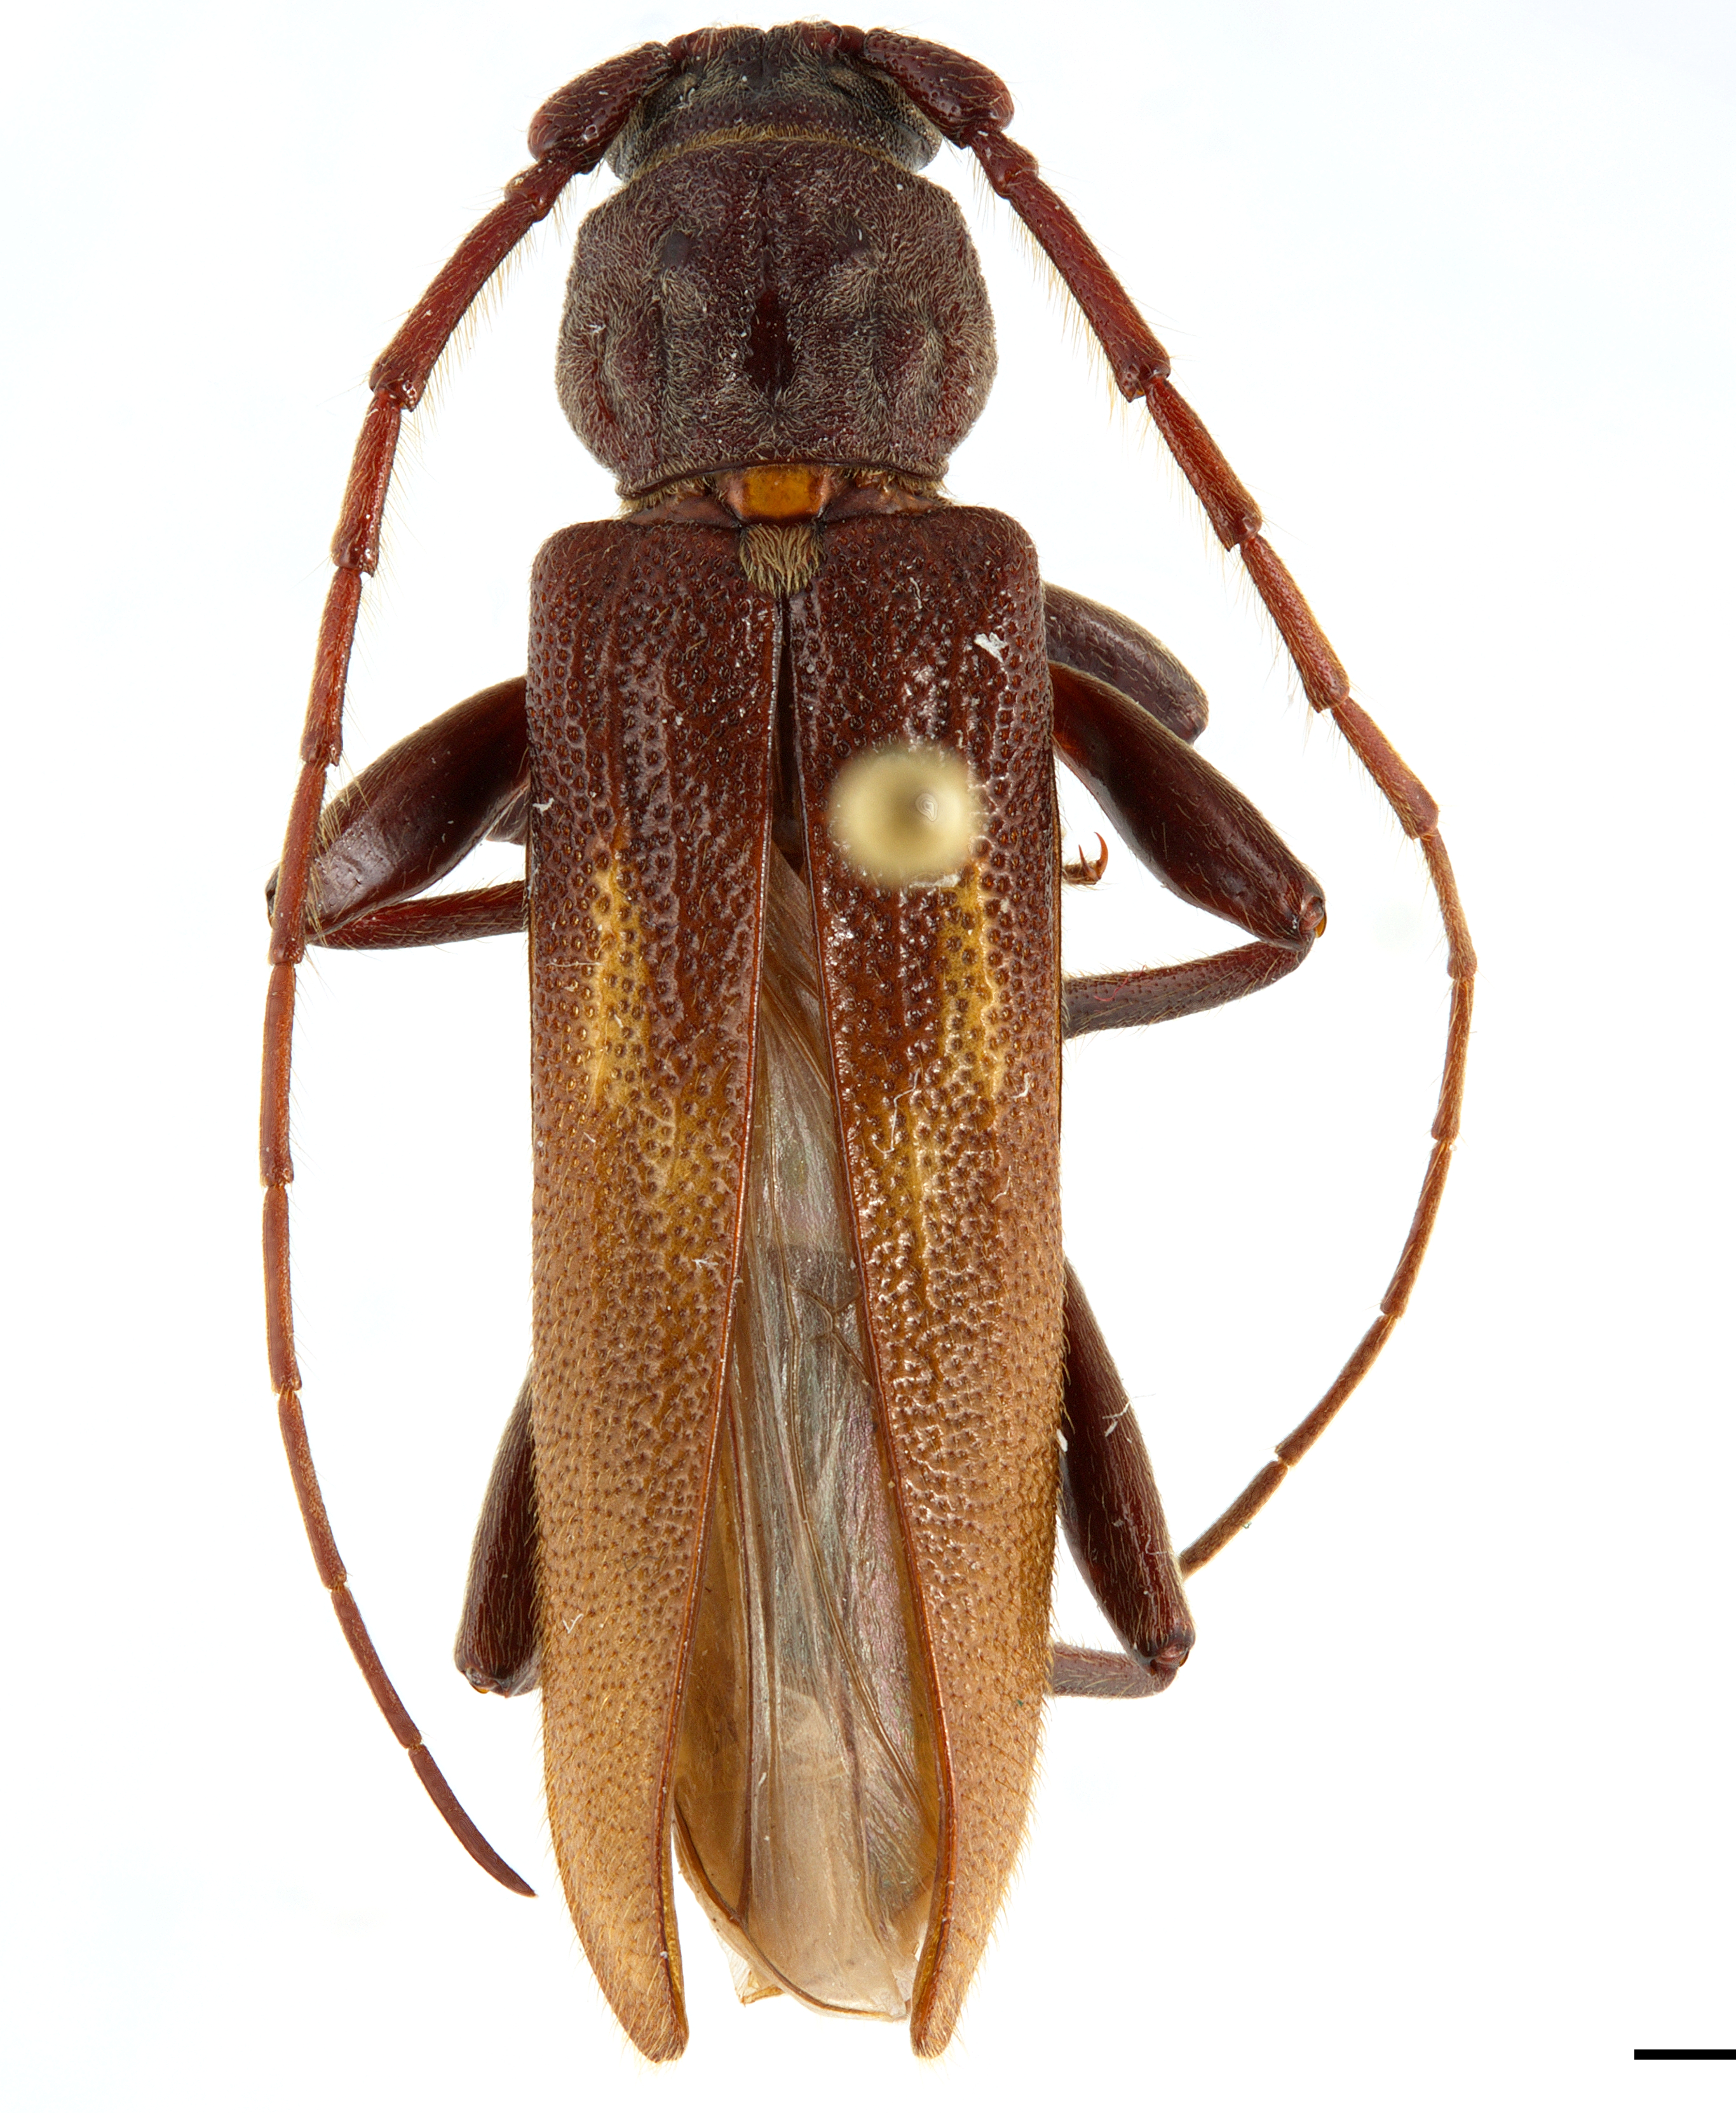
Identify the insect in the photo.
Grammicosum flavofasciatum
